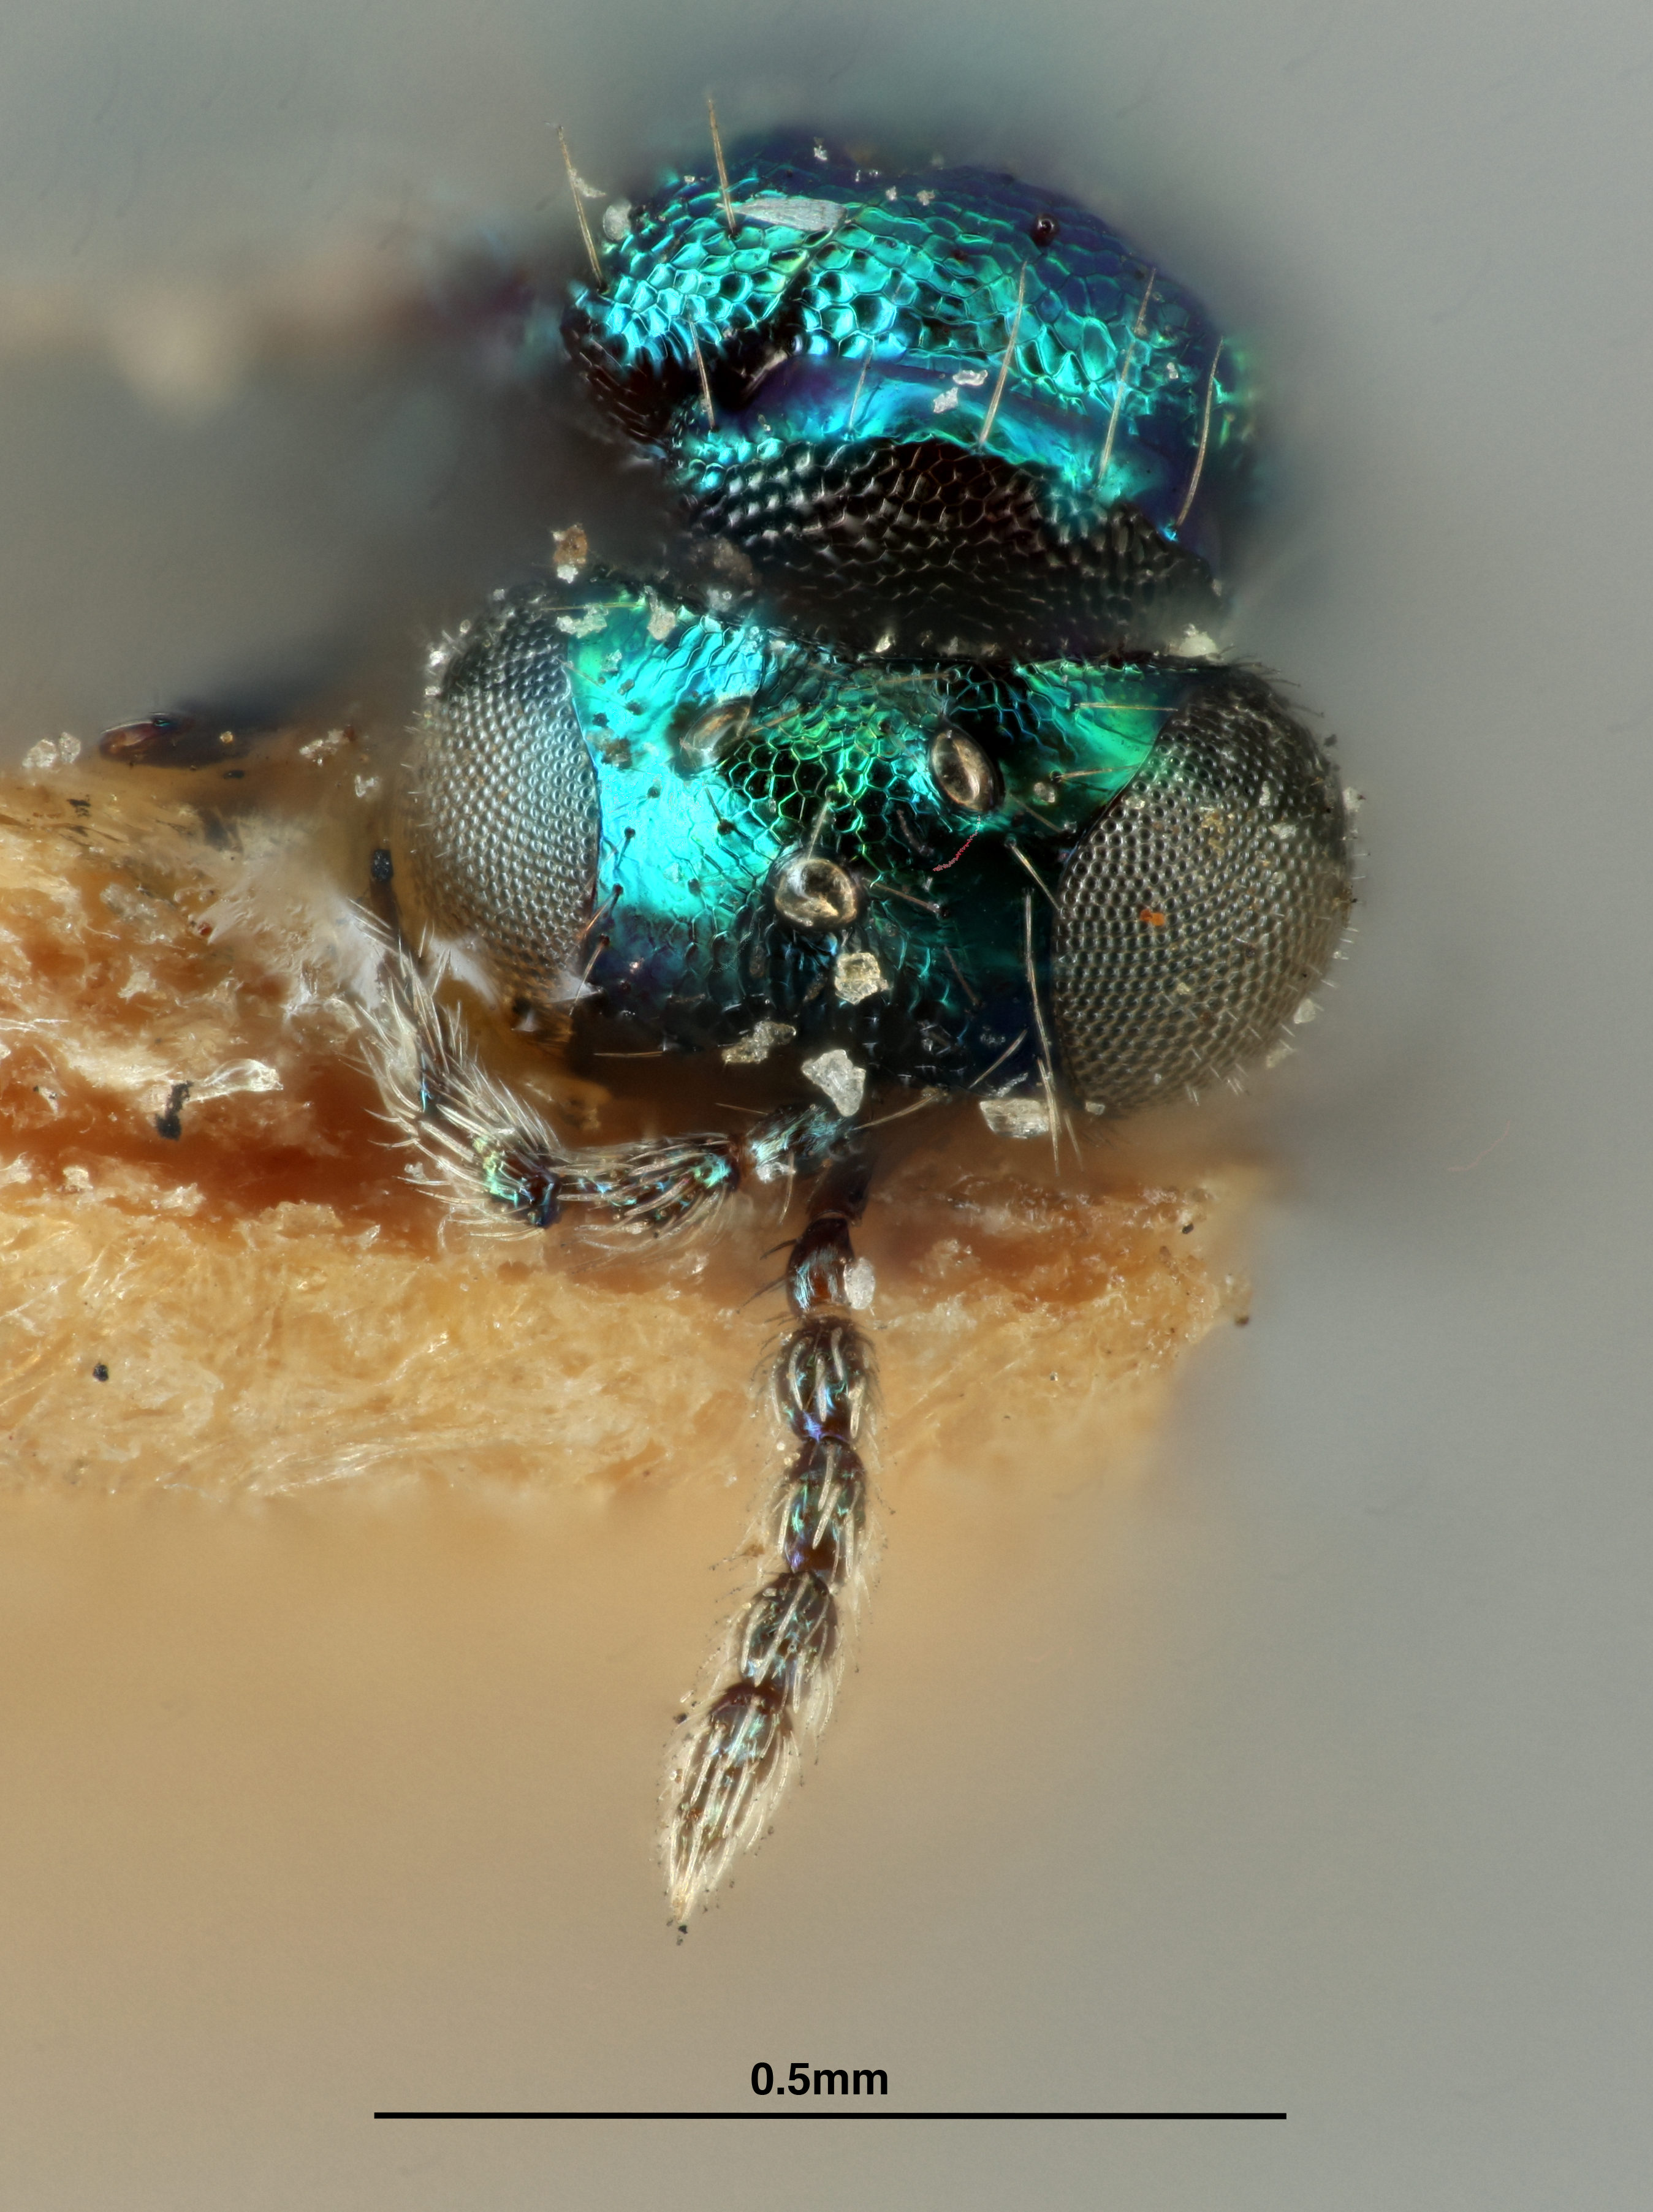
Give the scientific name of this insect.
Entedon lithocolletidis
